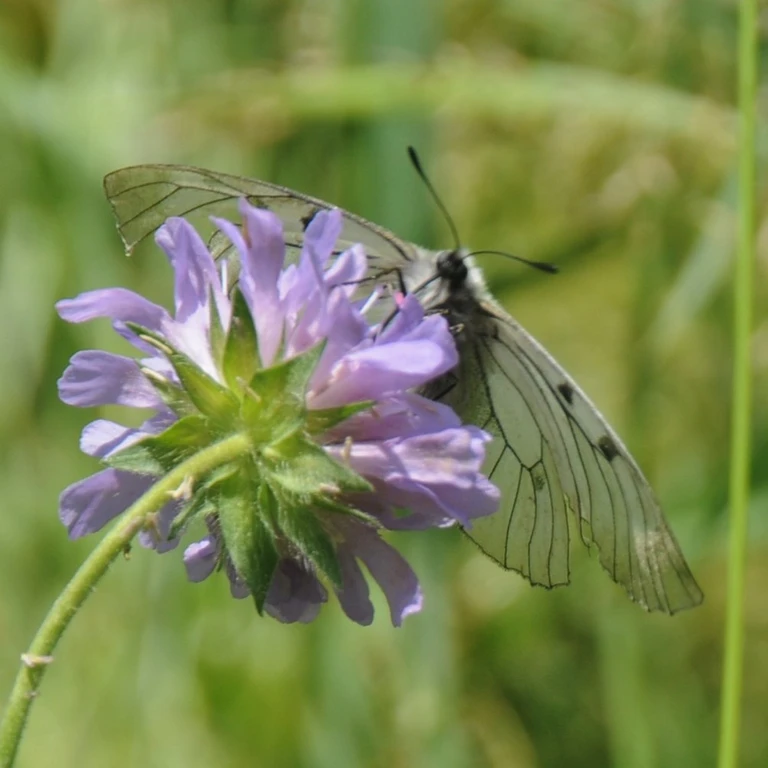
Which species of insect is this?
Parnassius mnemosyne
